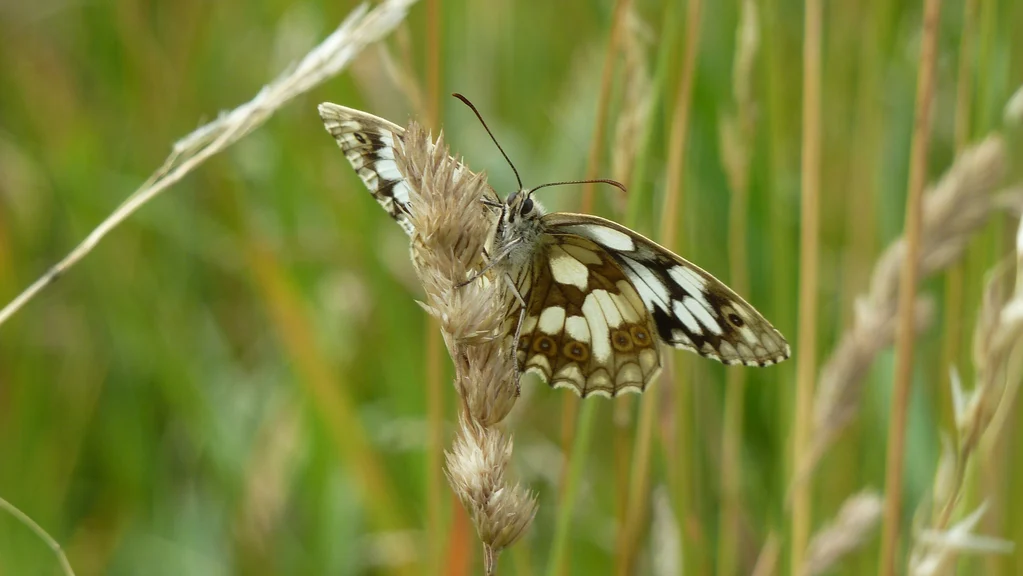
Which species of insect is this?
Melanargia galathea
